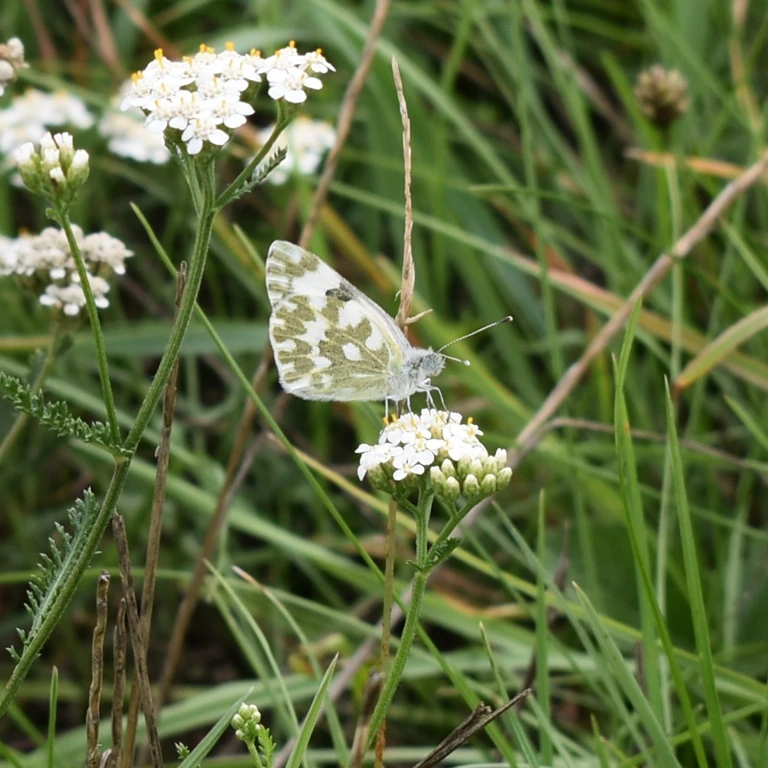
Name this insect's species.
Pontia edusa
